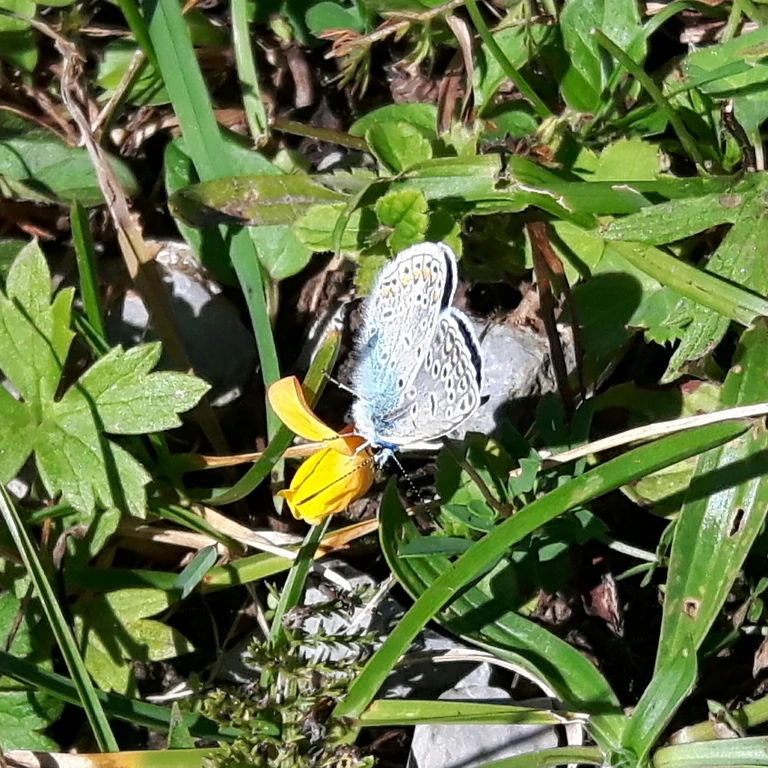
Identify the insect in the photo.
Polyommatus icarus
